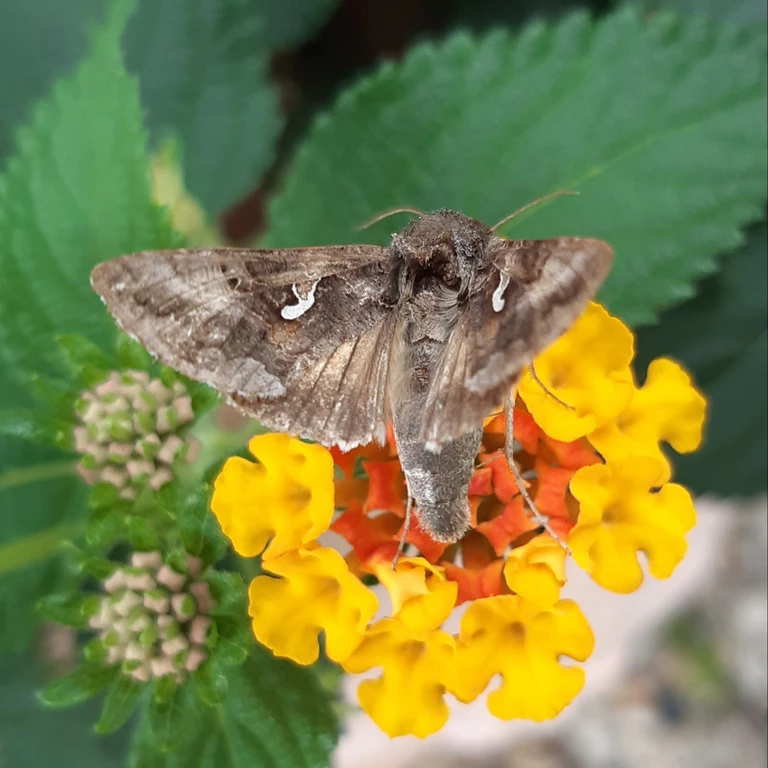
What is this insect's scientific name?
Autographa gamma
